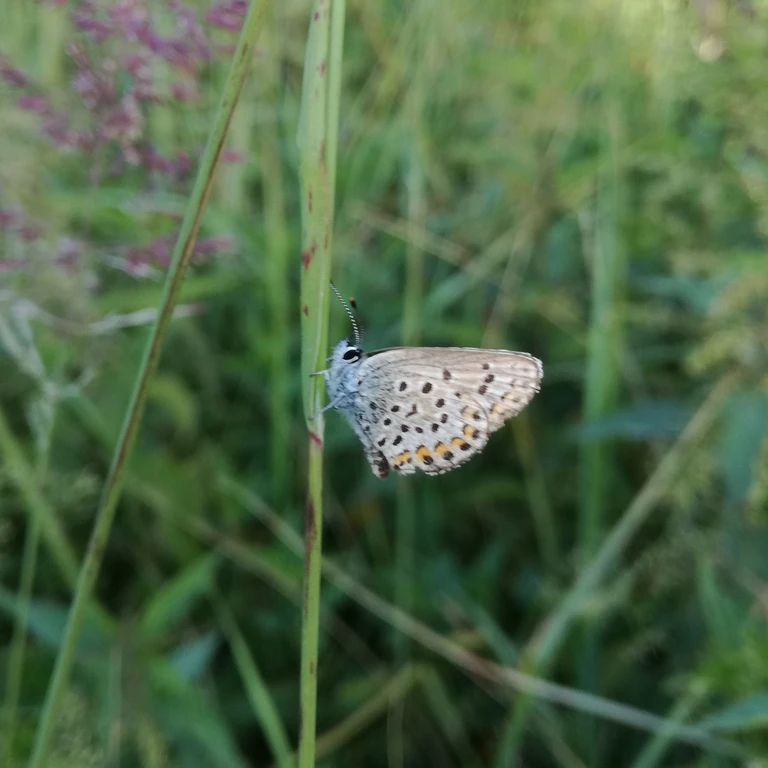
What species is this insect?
Plebejus argus
